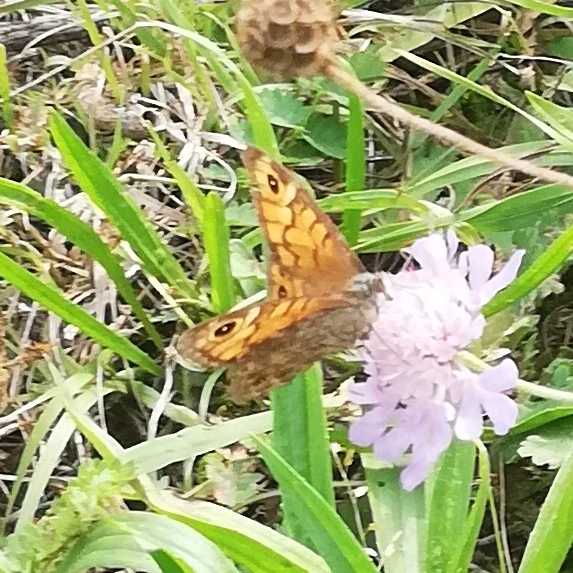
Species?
Lasiommata megera (also Pararge megera)
